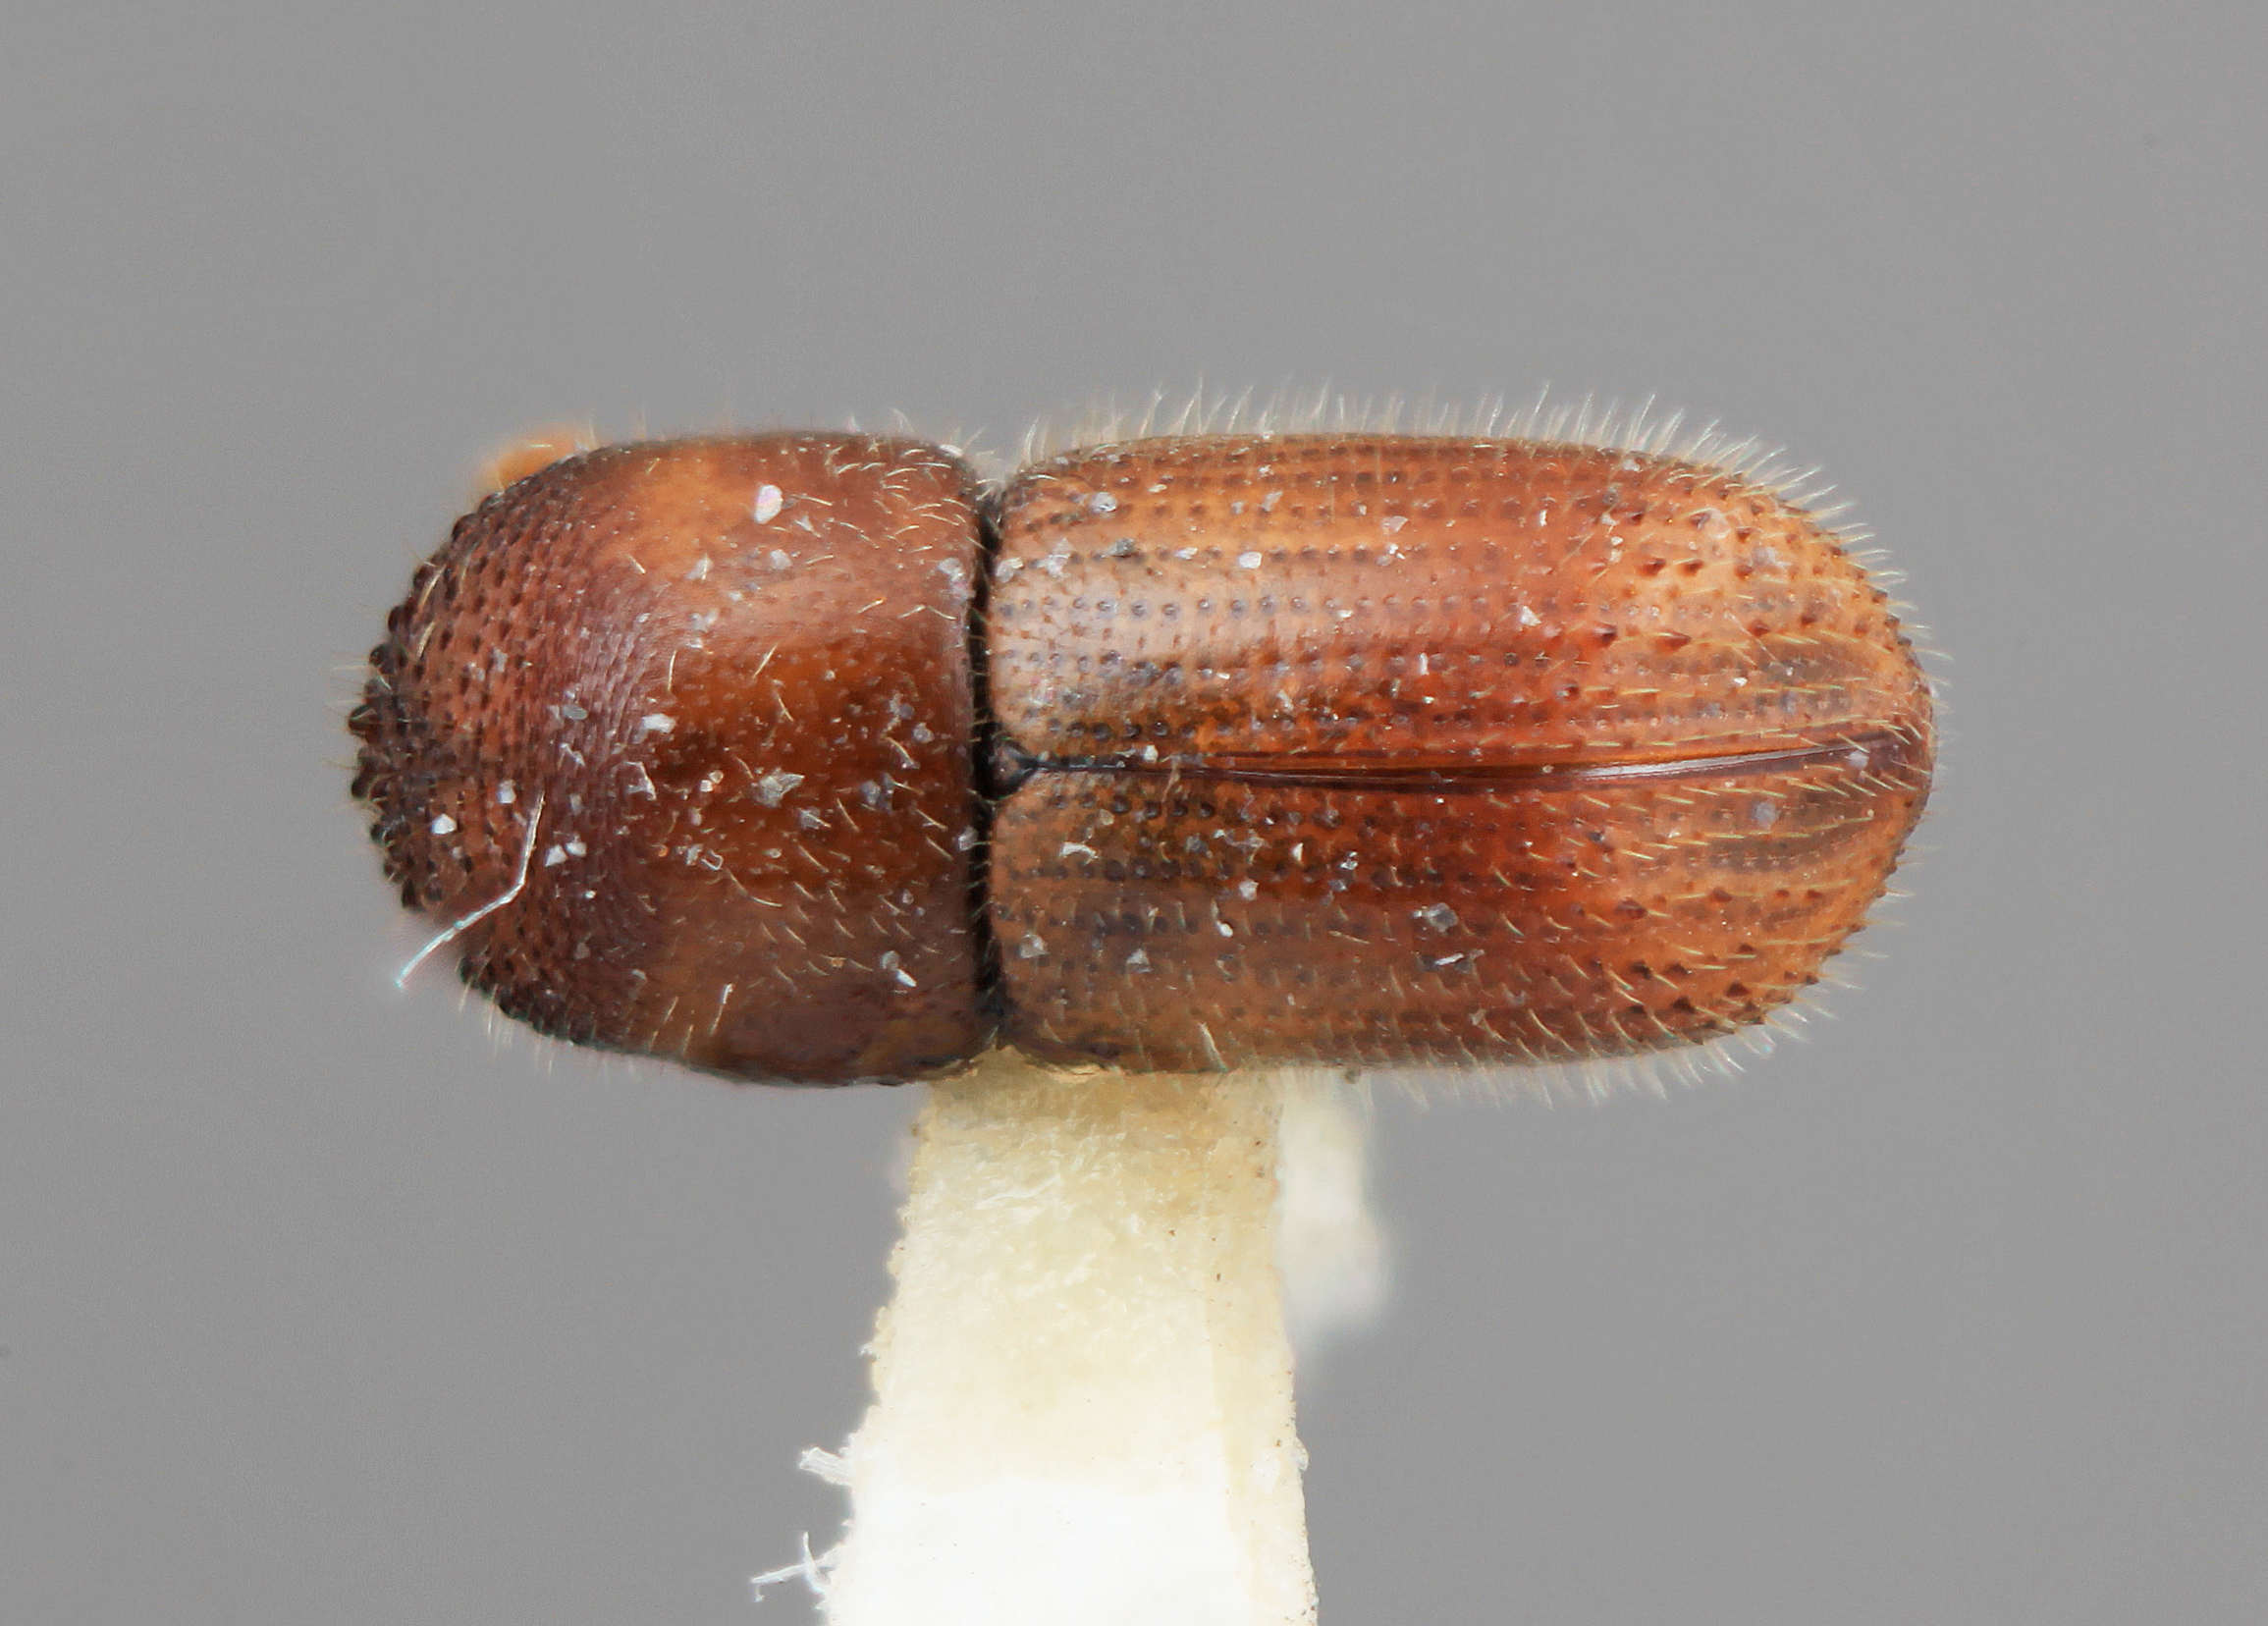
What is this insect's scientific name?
Xyleborus palatus
